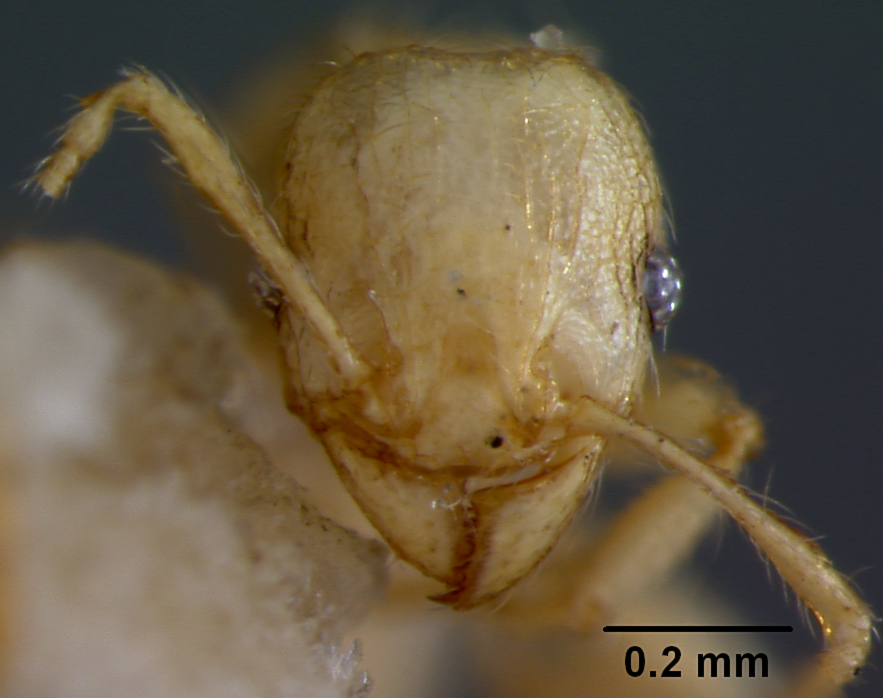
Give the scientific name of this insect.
Pheidole onifera
